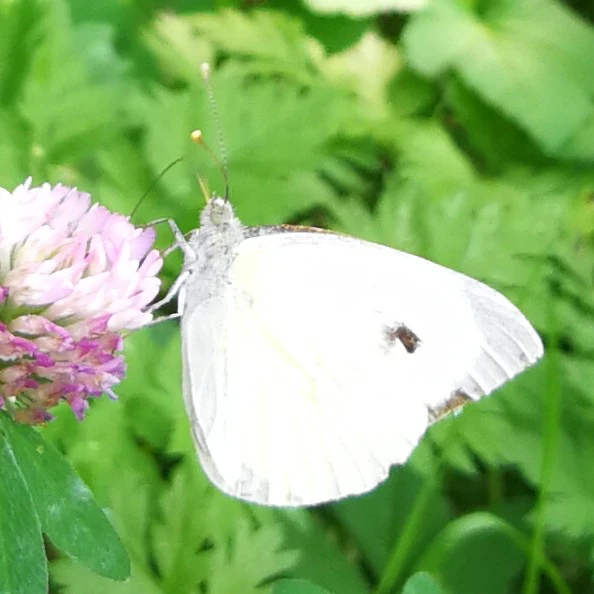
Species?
Pieris brassicae
